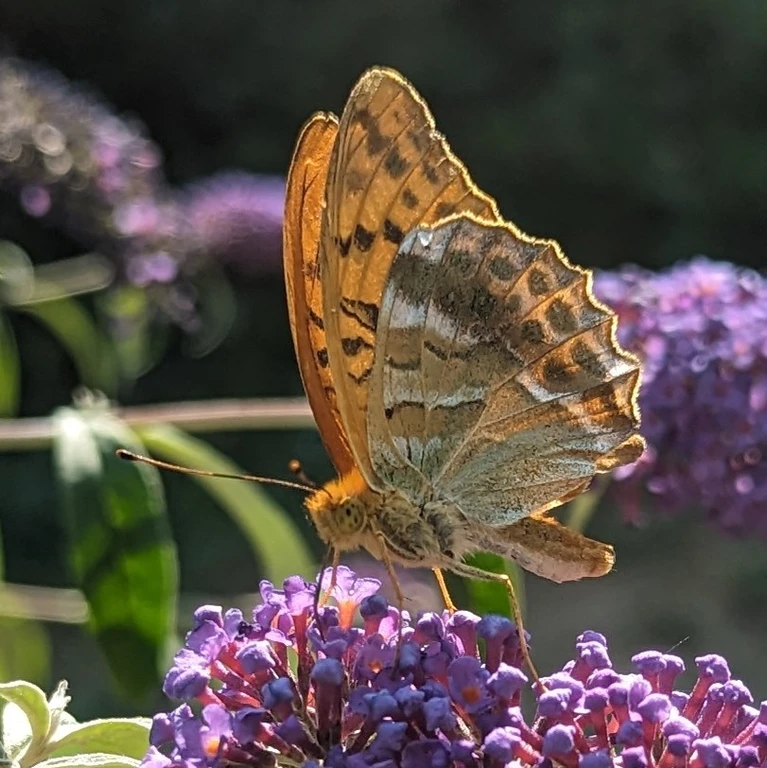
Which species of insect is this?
Argynnis paphia
